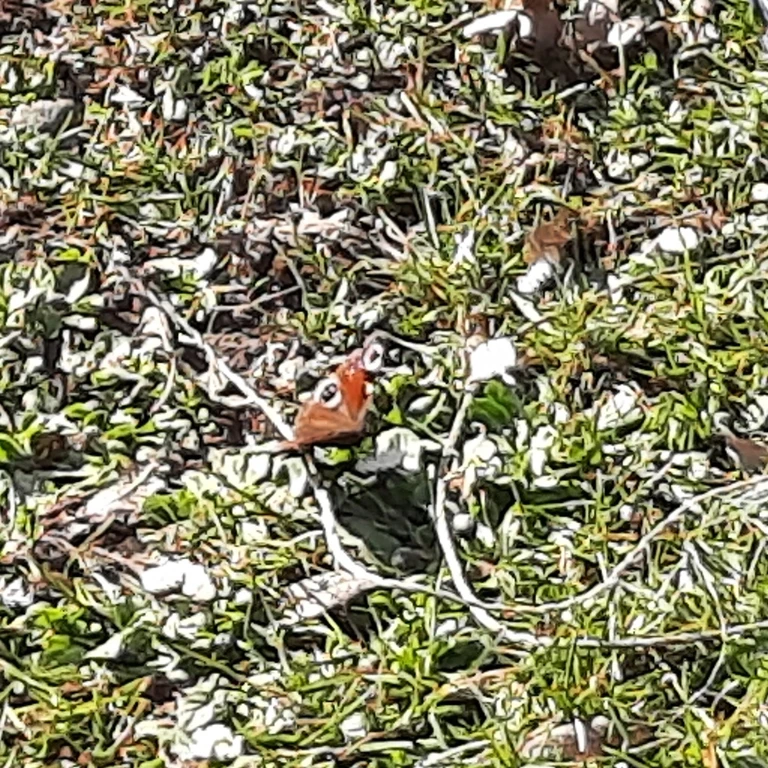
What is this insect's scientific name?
Aglais io
